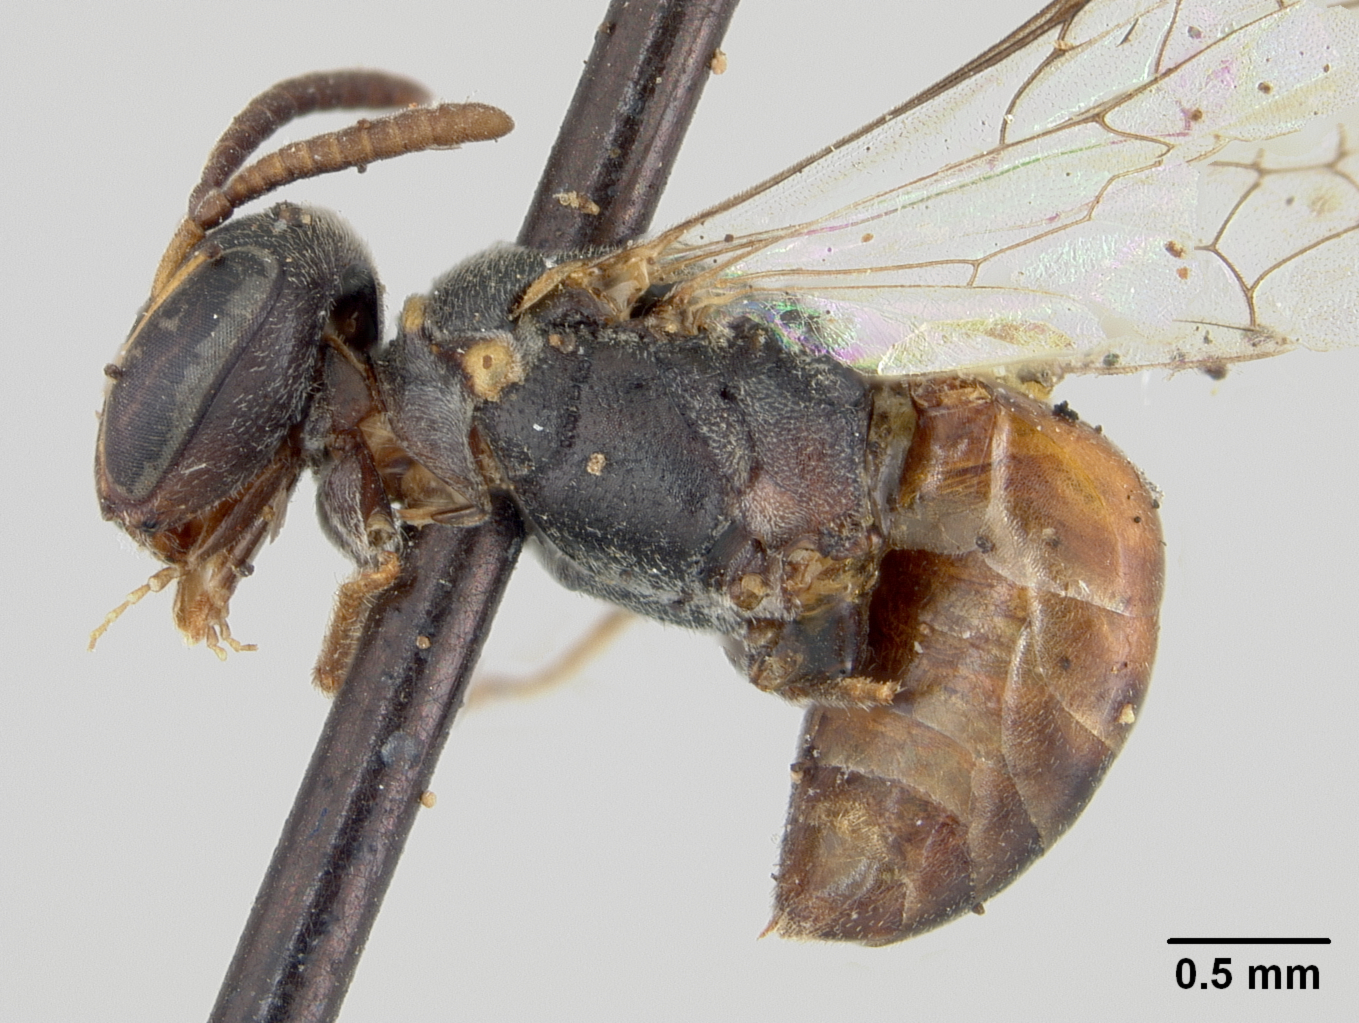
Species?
Hylaeus graenicheri
